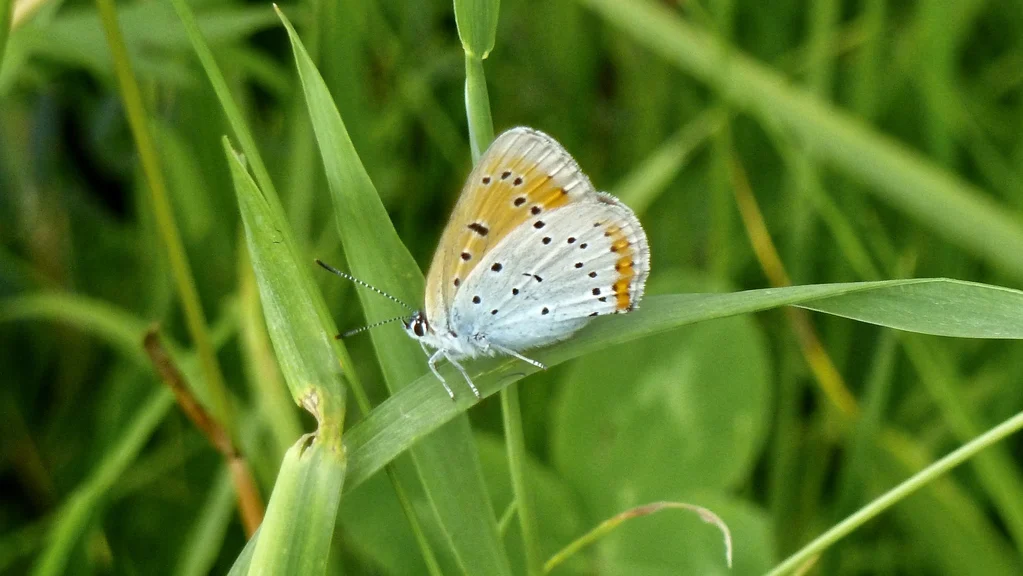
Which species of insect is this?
Lycaena dispar
